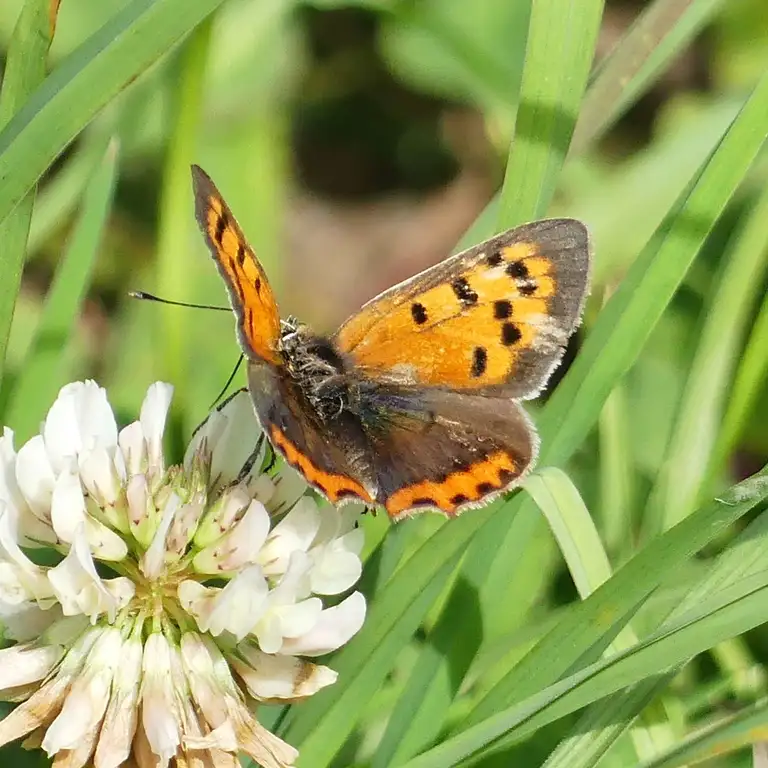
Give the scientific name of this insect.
Lycaena phlaeas
